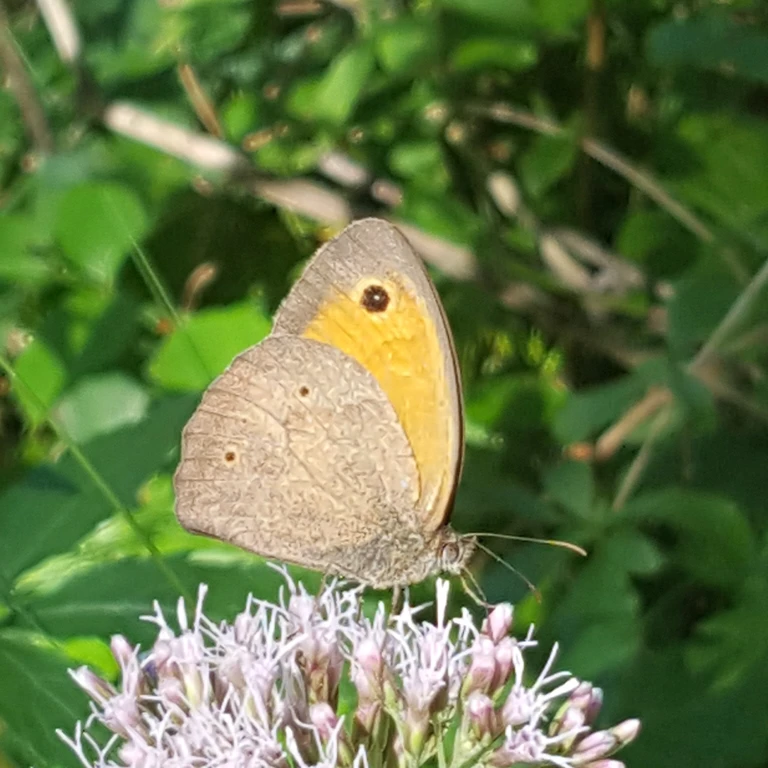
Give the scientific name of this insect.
Maniola jurtina
